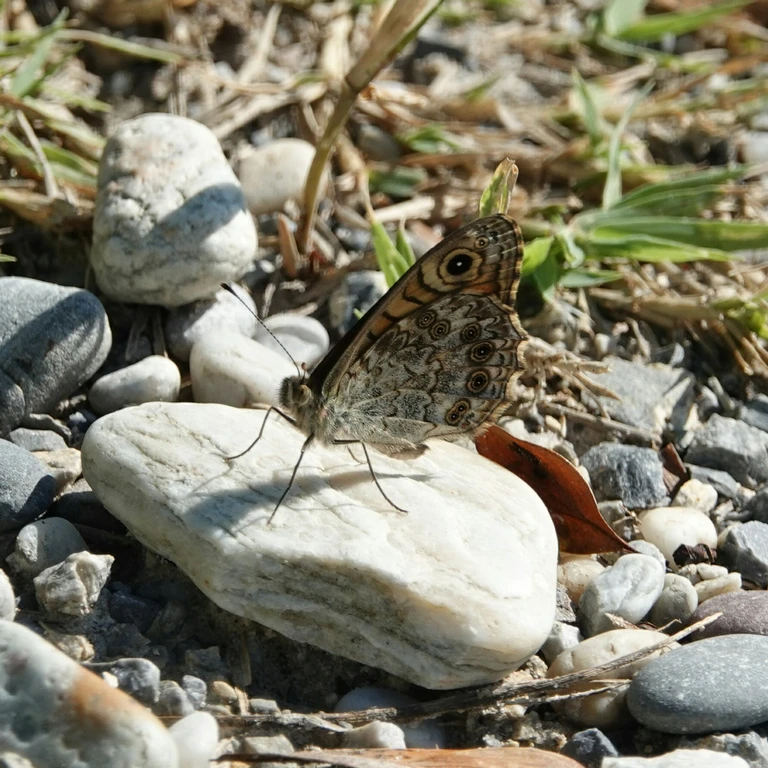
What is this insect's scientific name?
Lasiommata megera (also Pararge megera)
